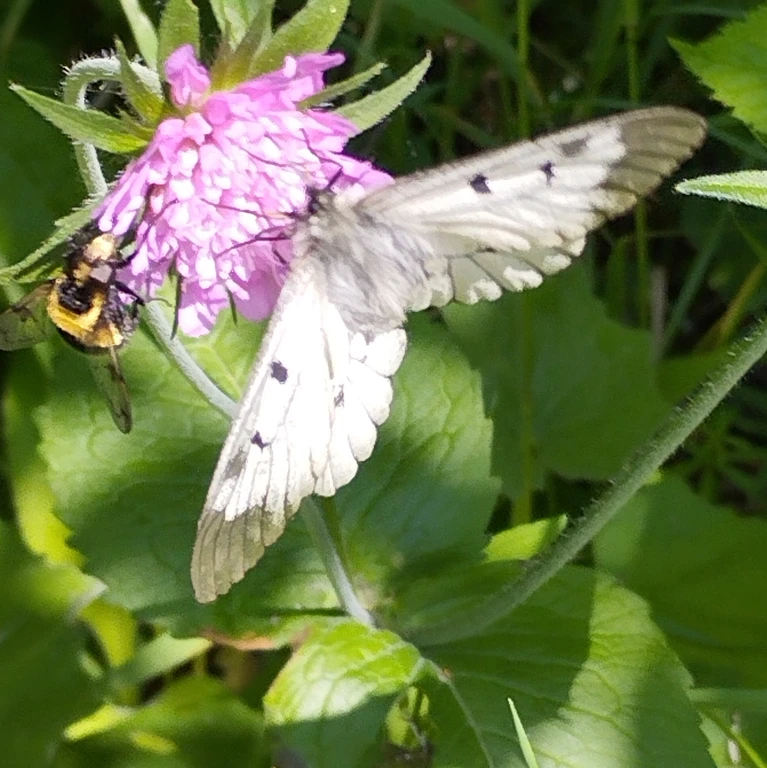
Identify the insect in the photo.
Parnassius mnemosyne
